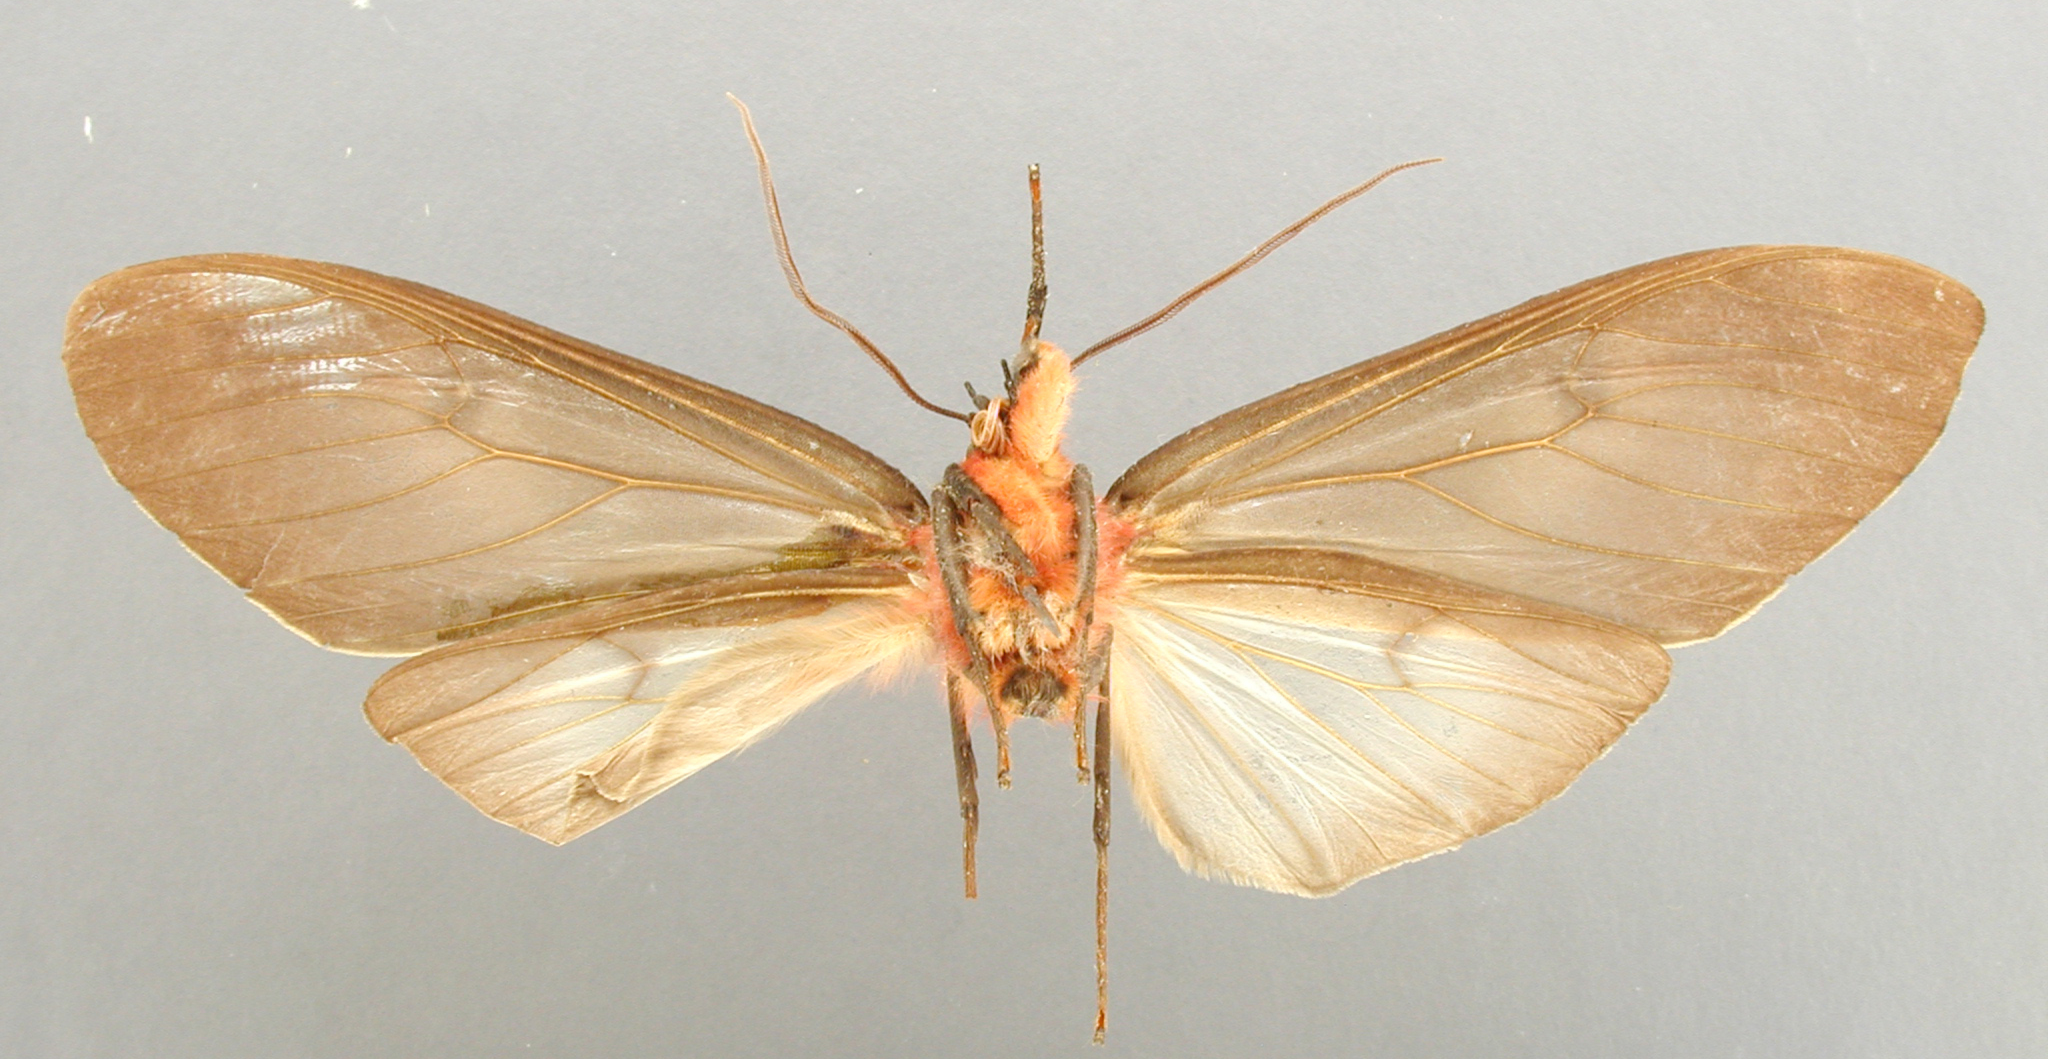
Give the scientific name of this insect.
Amastus episcotosia
